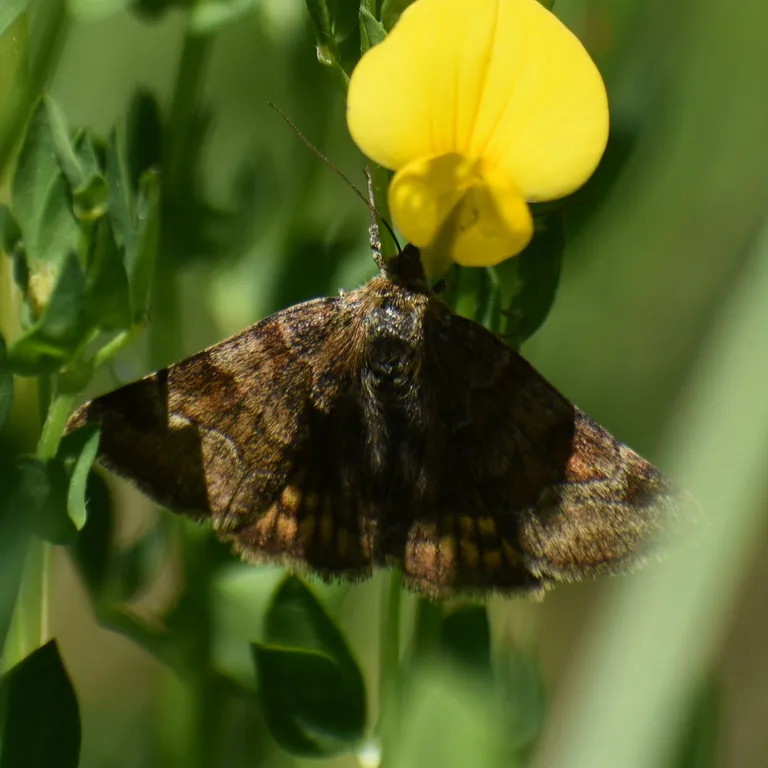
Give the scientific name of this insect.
Euclidia glyphica
